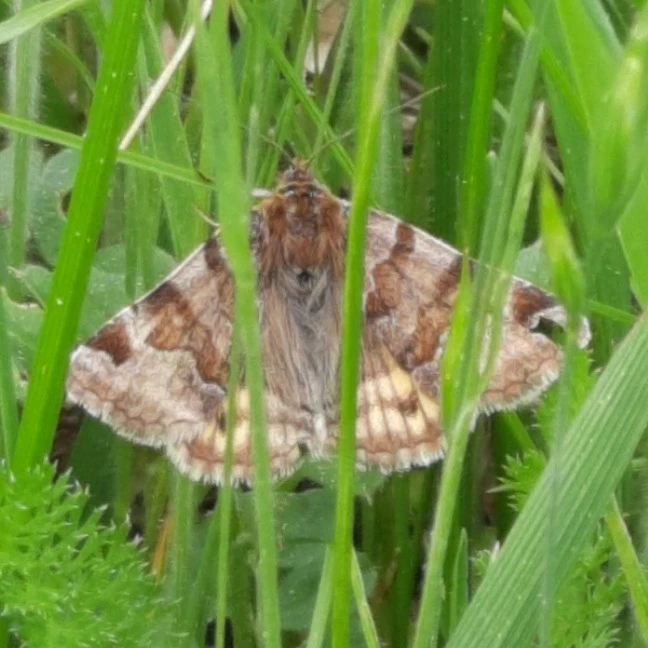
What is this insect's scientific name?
Euclidia glyphica
